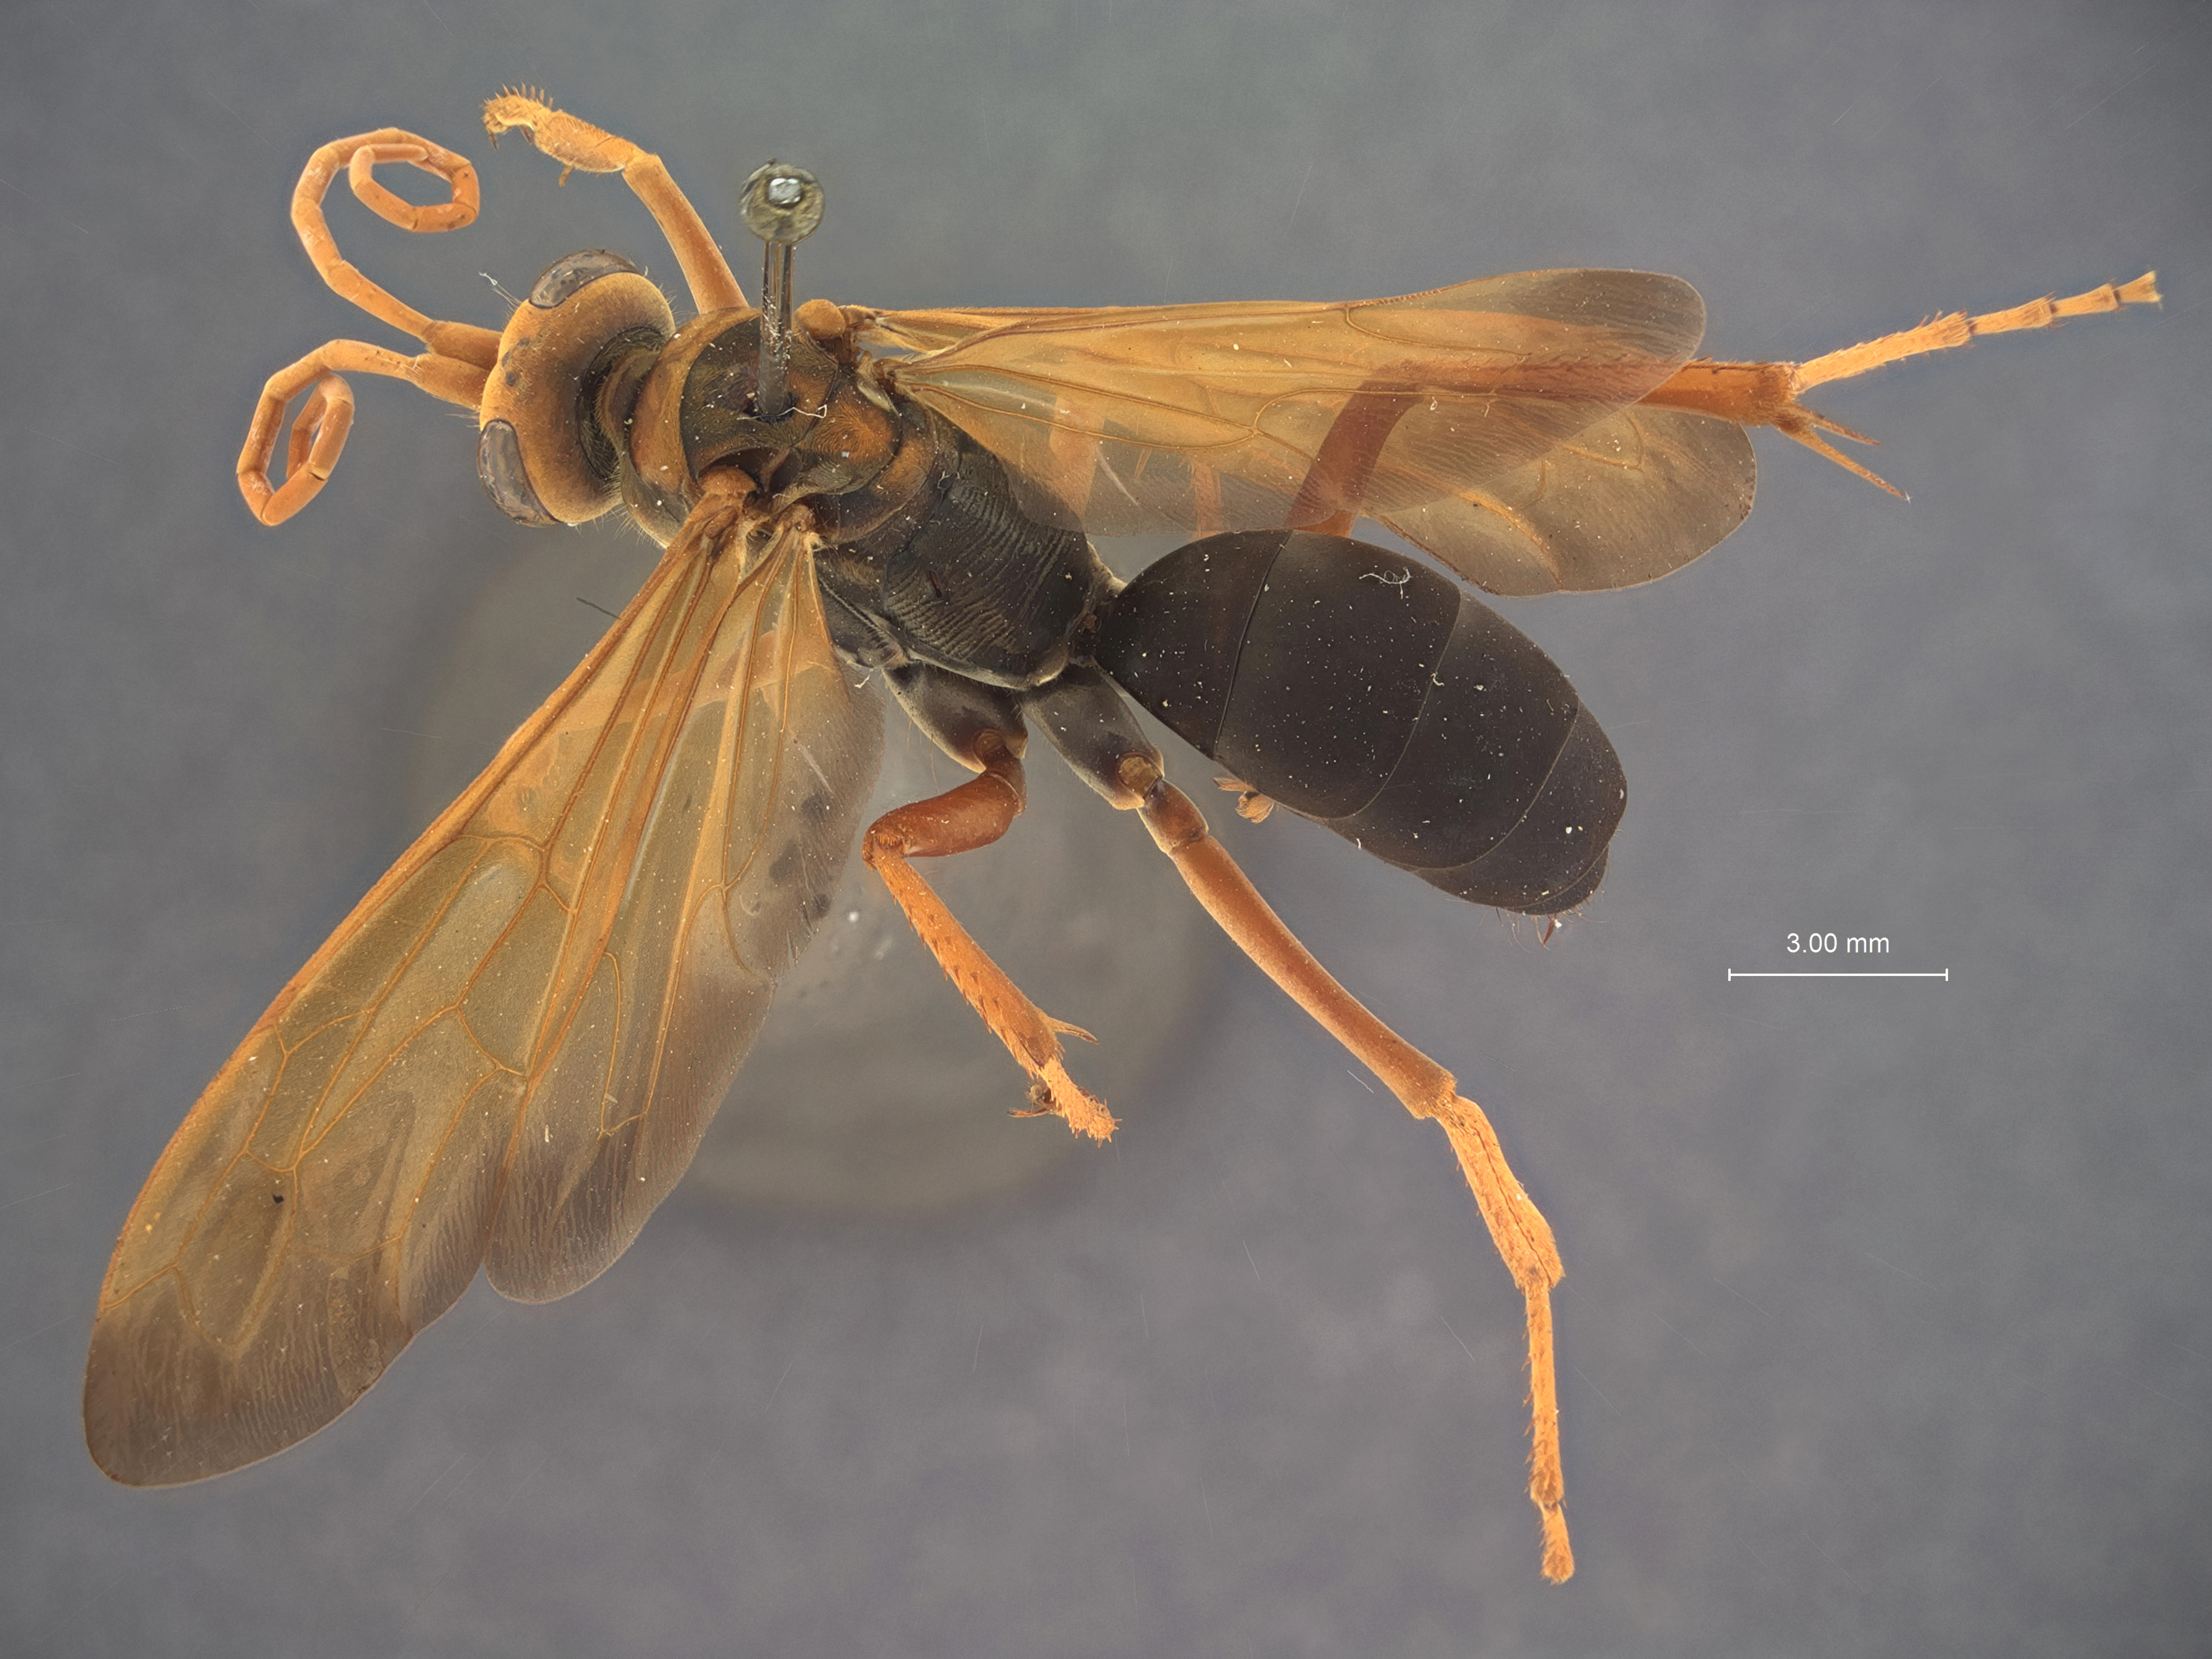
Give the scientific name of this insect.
Temlepis taiwanus
